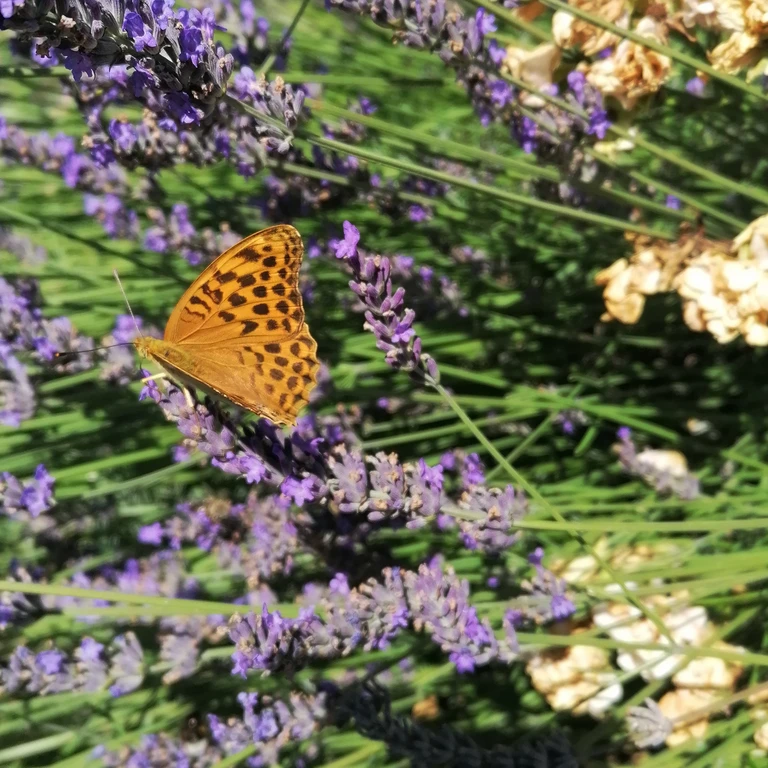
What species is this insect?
Argynnis paphia
